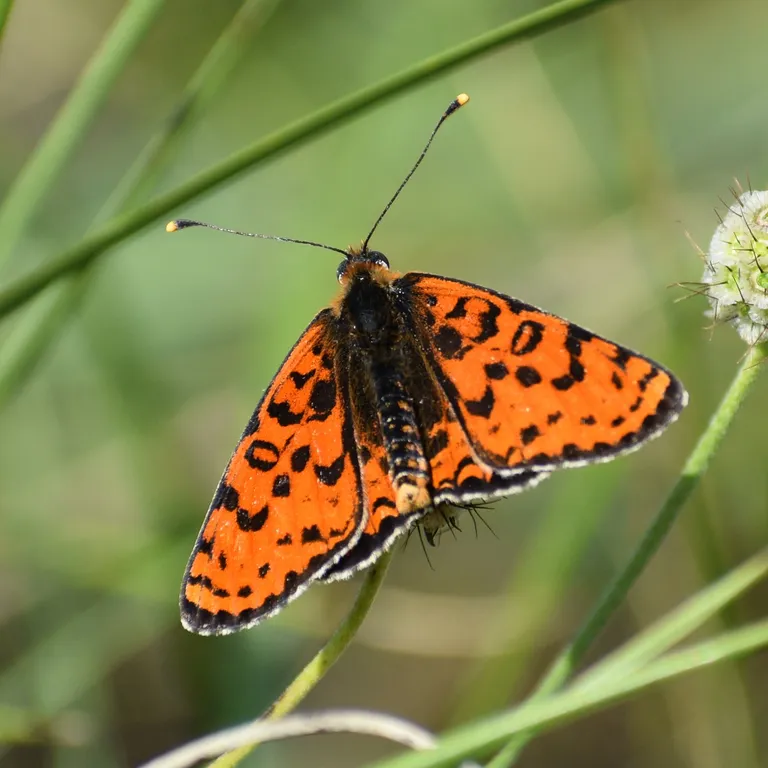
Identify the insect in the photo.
Melitaea didyma
